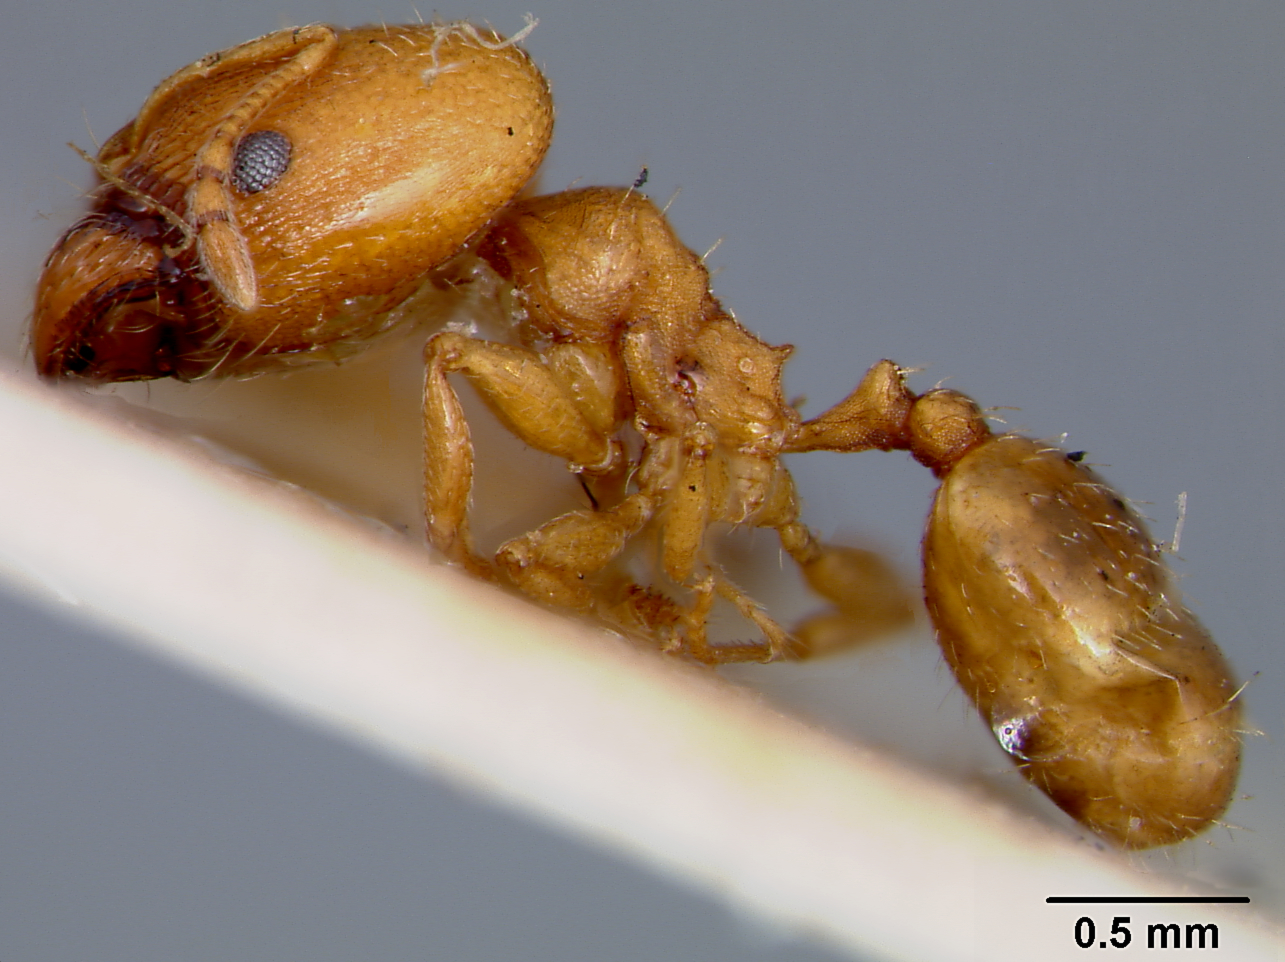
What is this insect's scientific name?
Pheidole sitarches
